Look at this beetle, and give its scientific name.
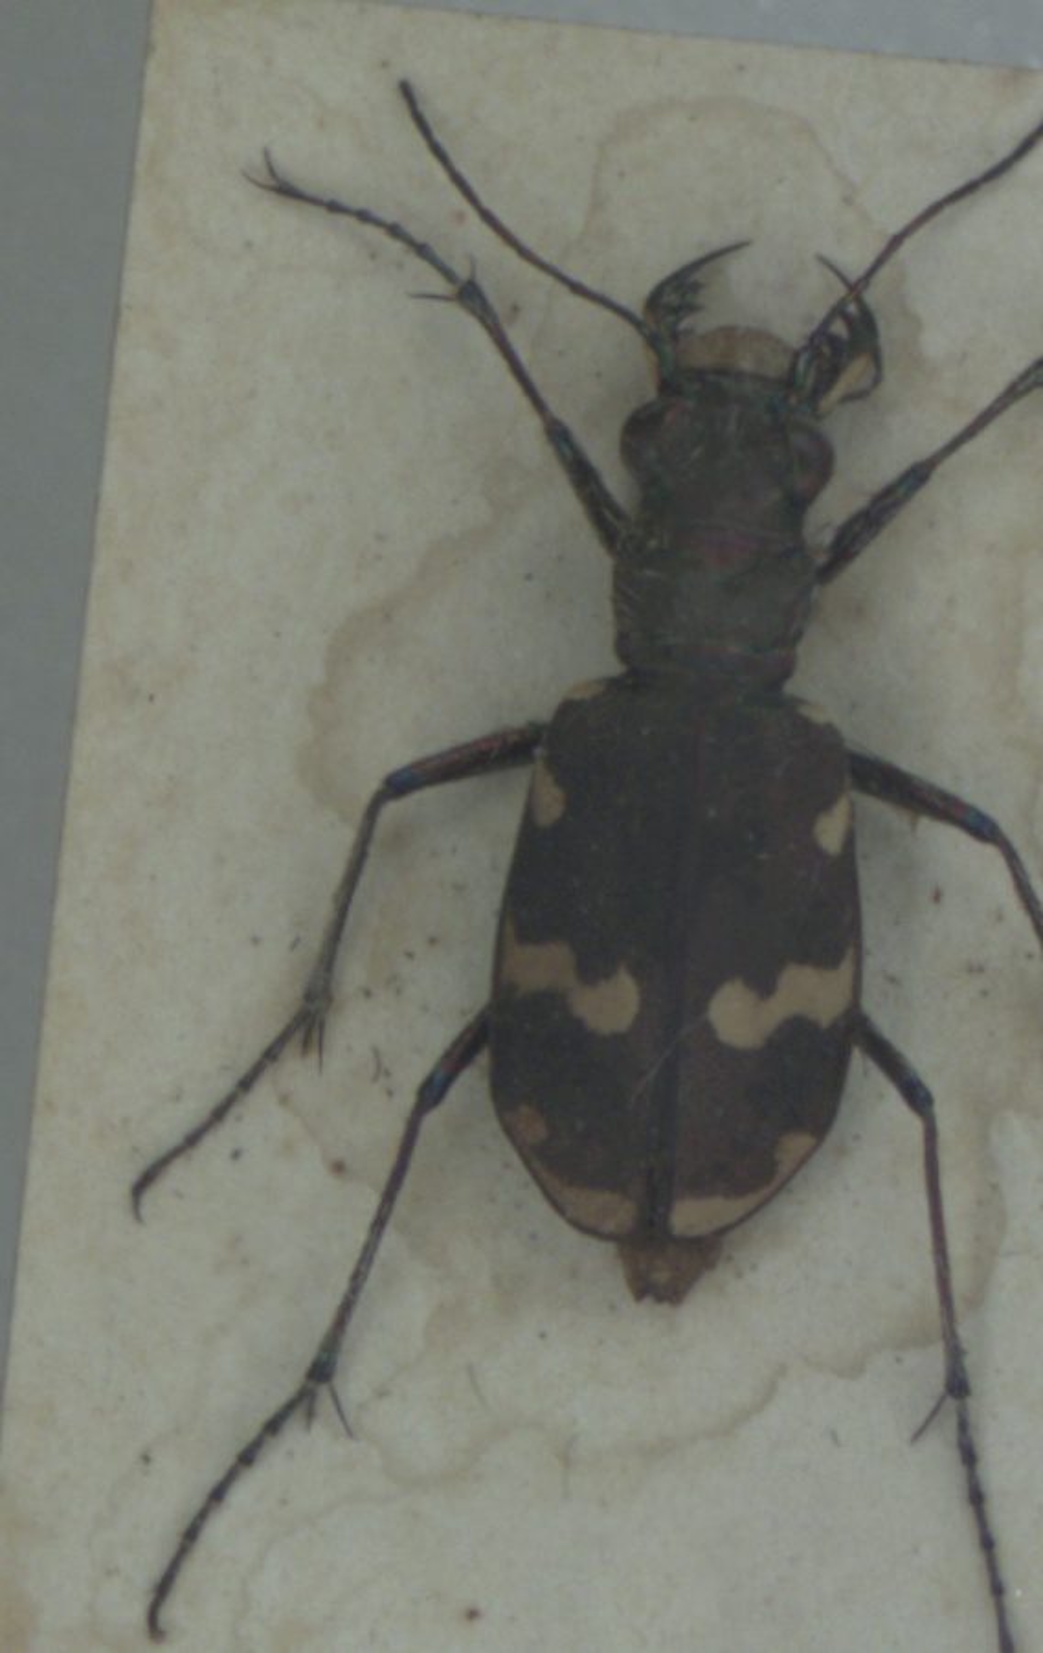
Cicindela hybrida
